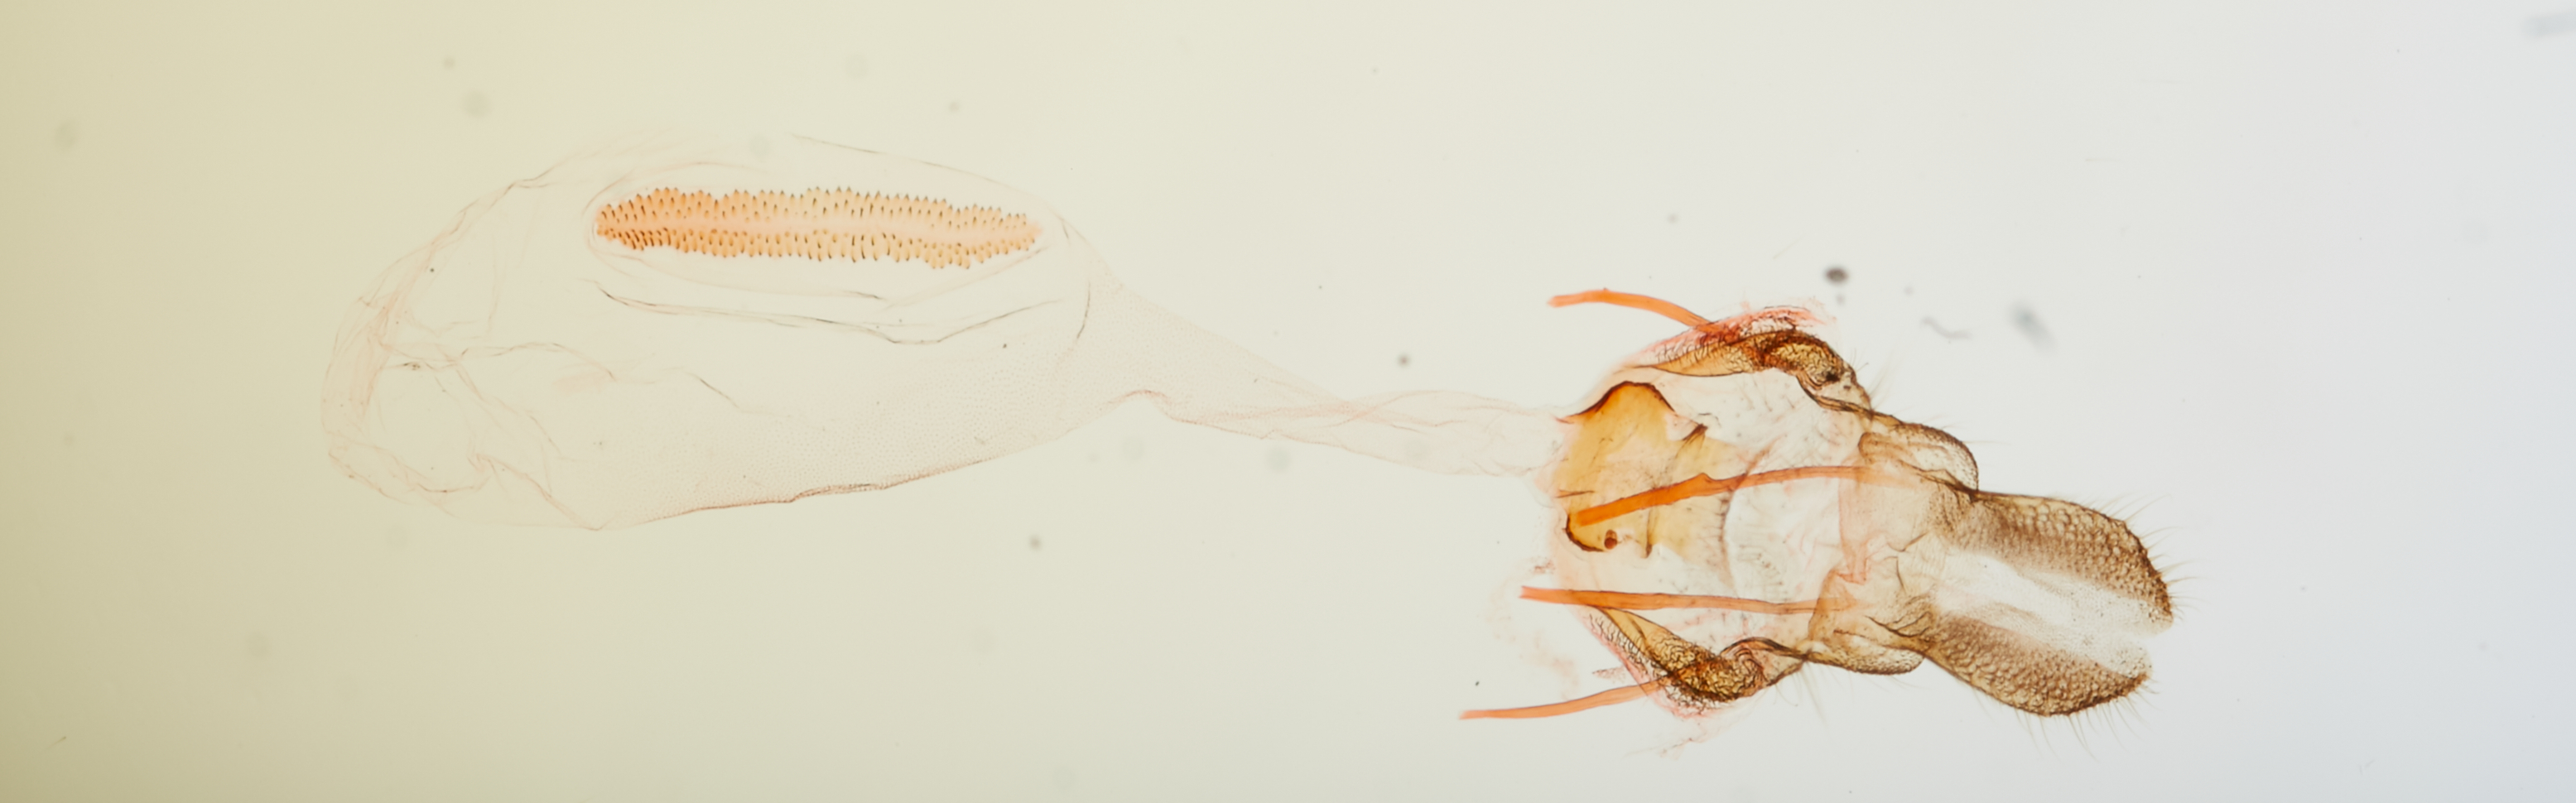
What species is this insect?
Gonionota incontigua
